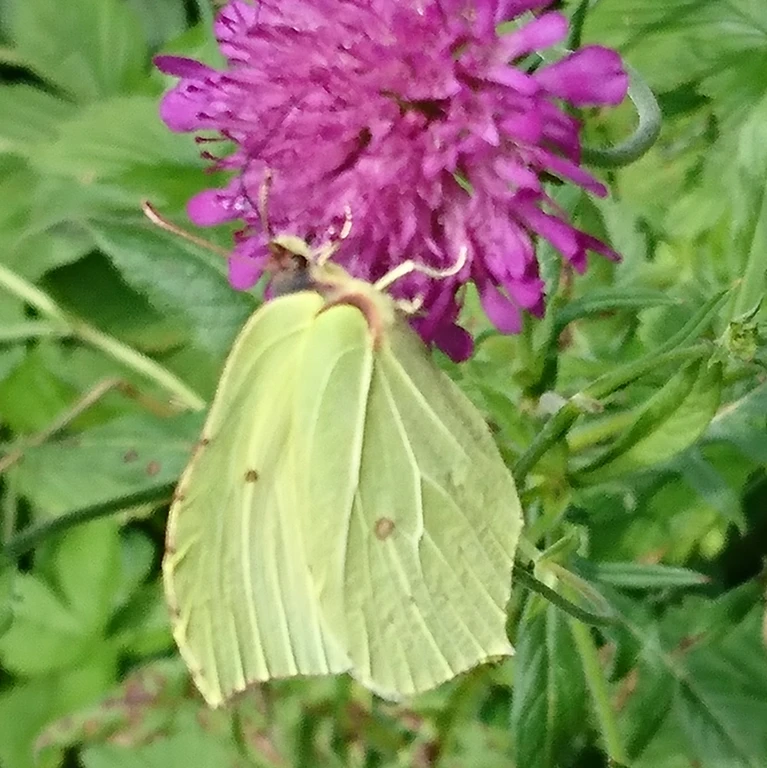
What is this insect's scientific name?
Gonepteryx rhamni
